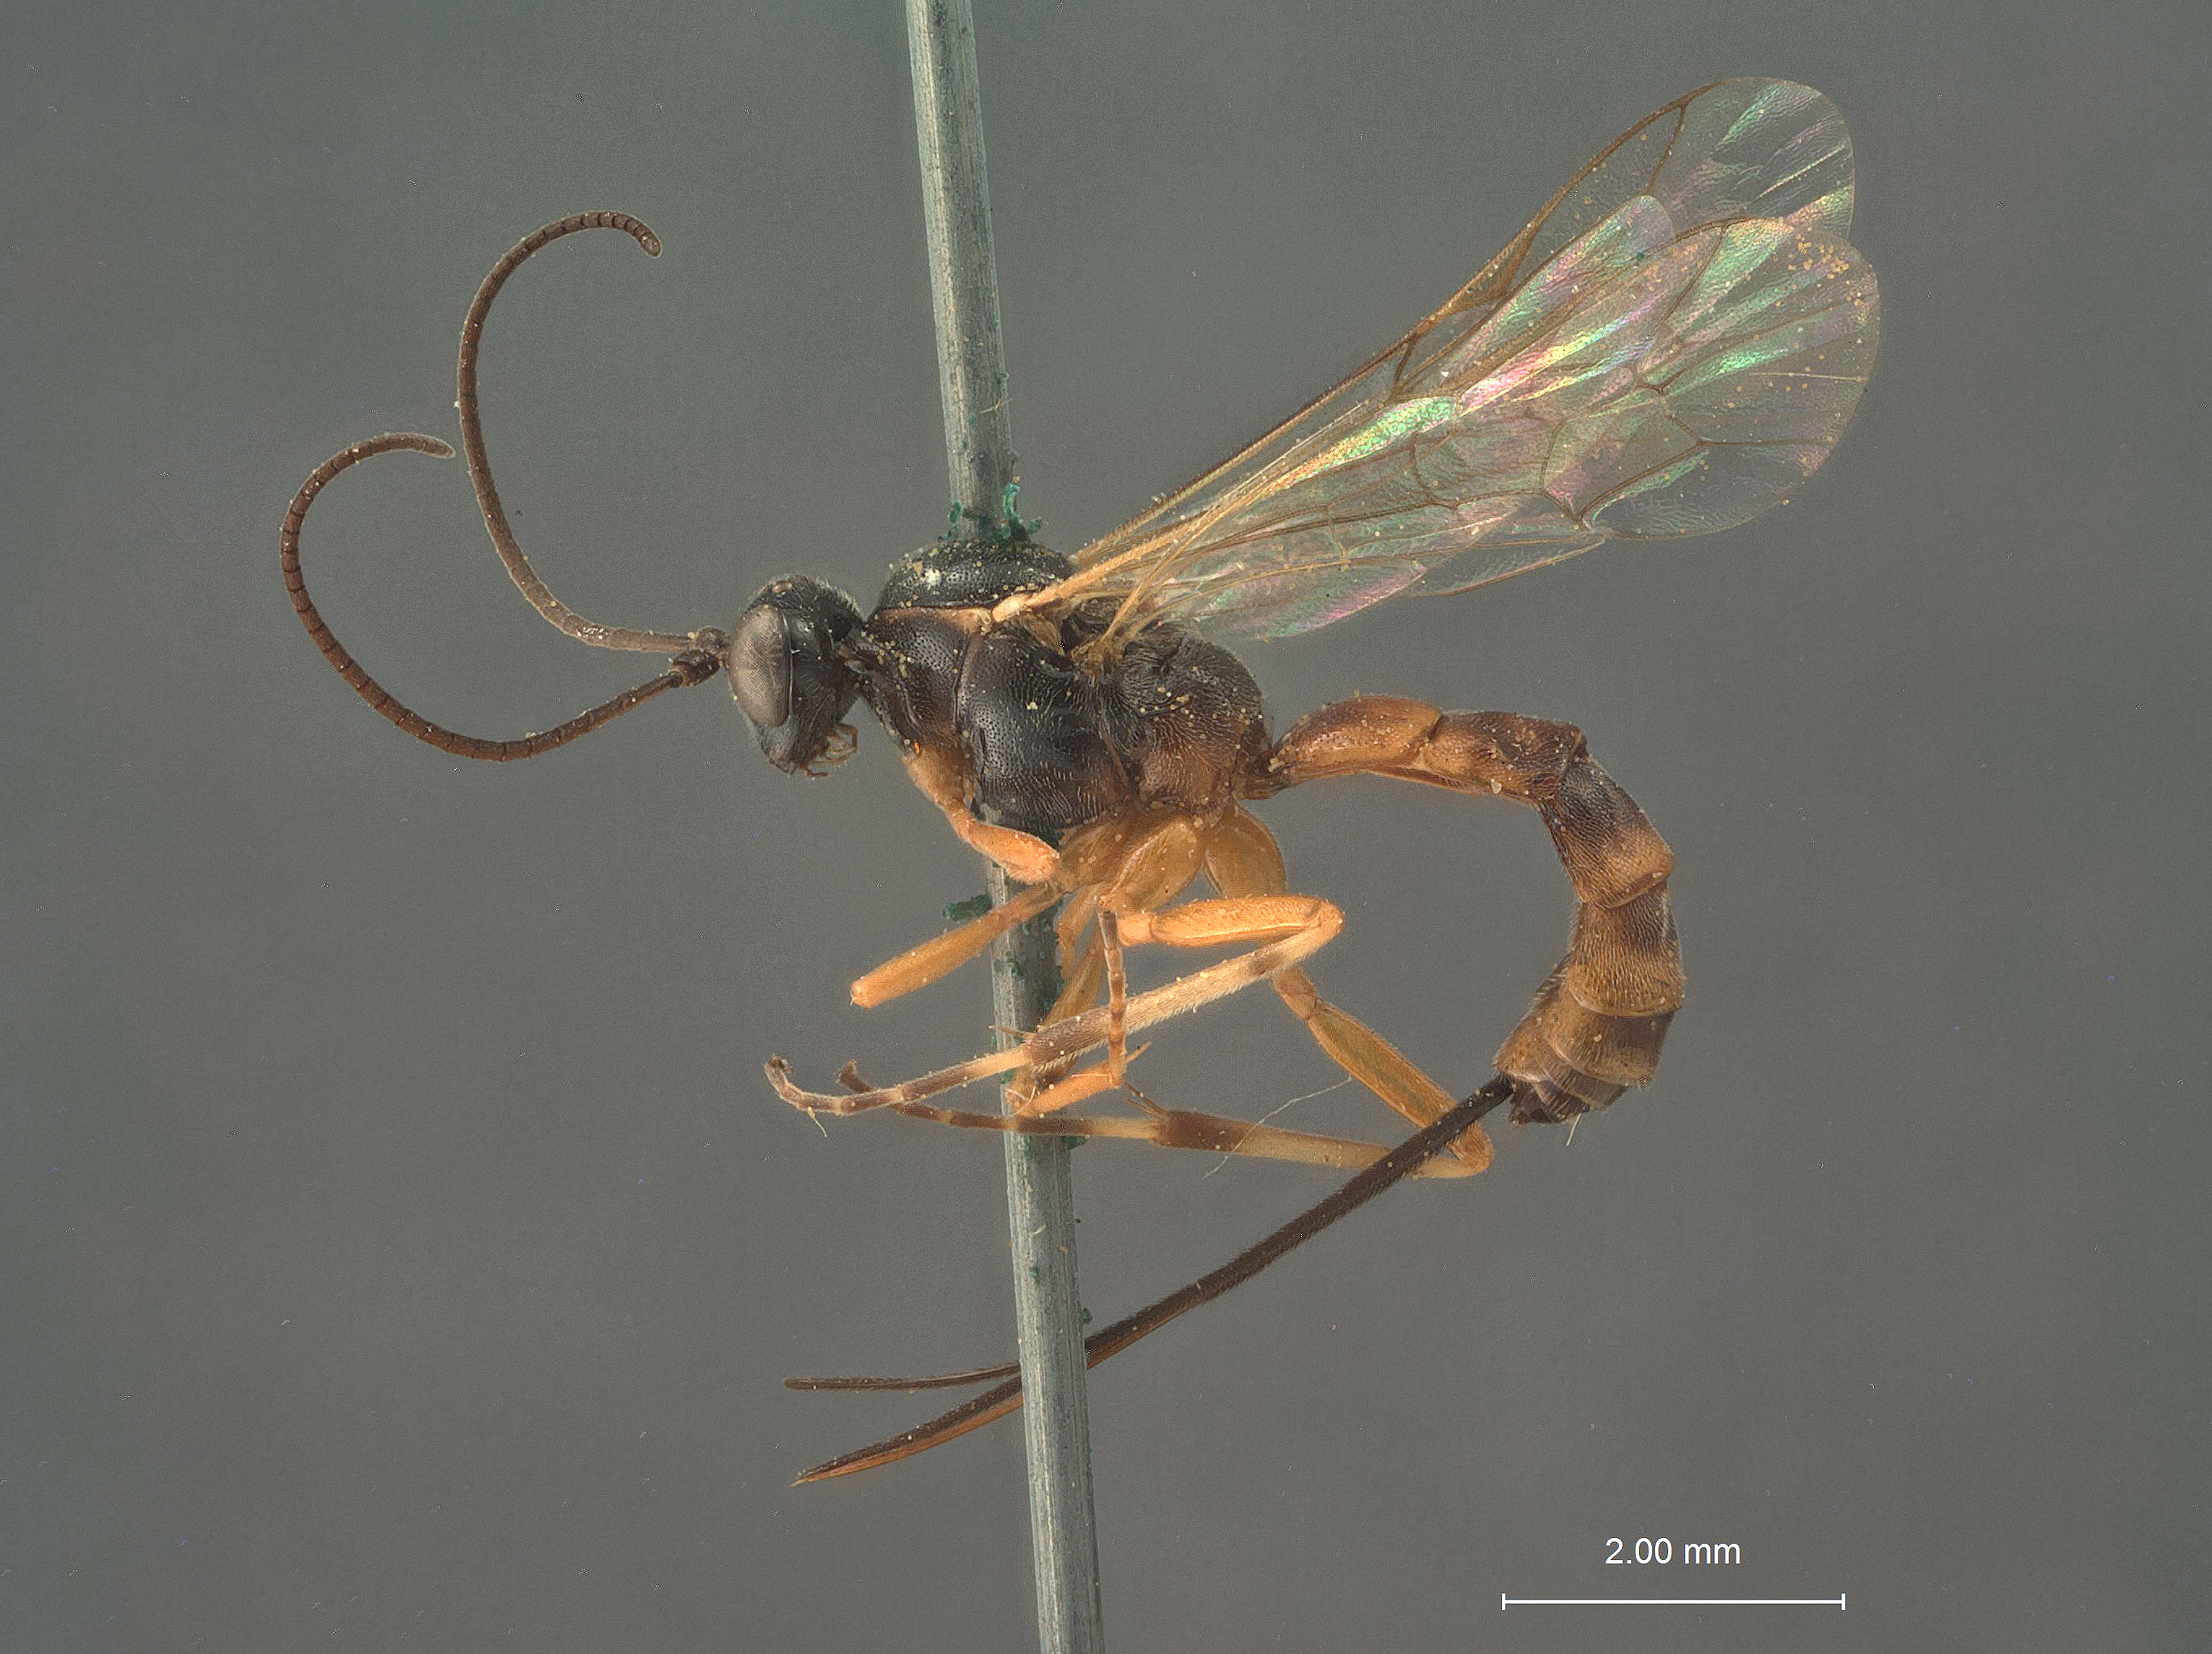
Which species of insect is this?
Glypta cockerelli
